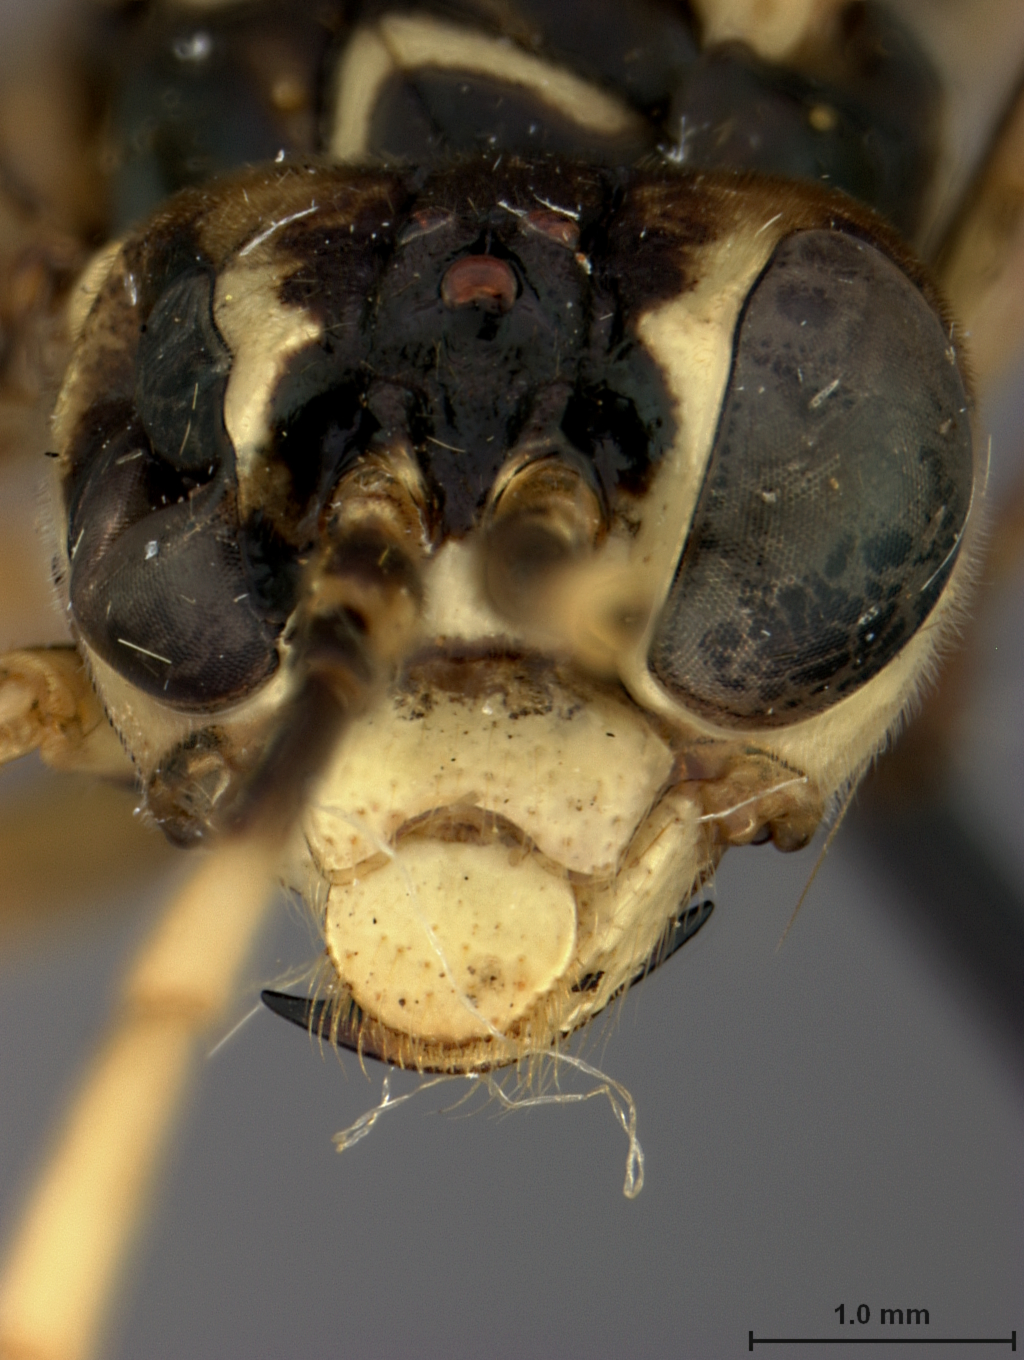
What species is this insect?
Tenthredo pronotalis
